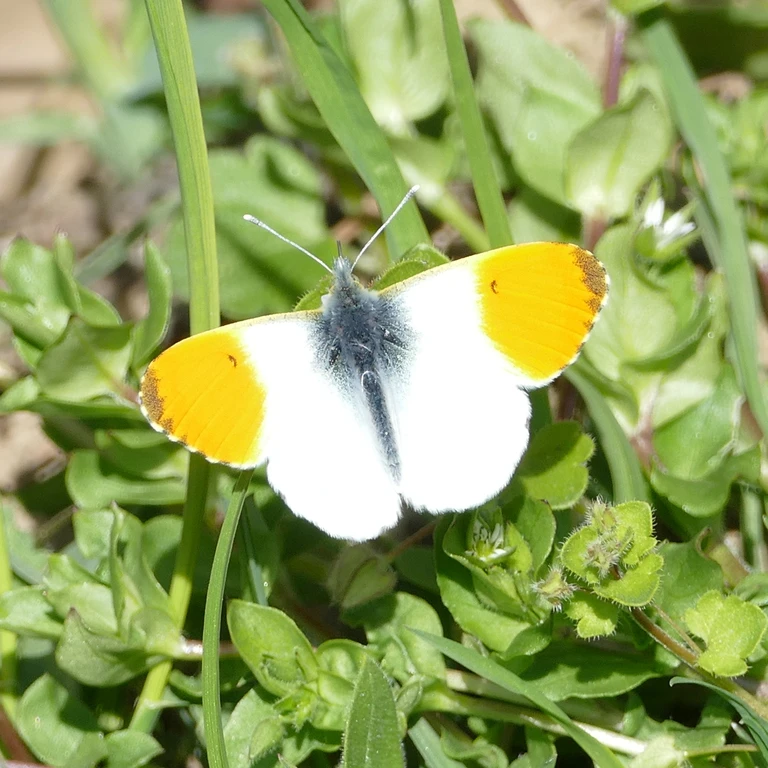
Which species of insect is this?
Anthocharis cardamines
